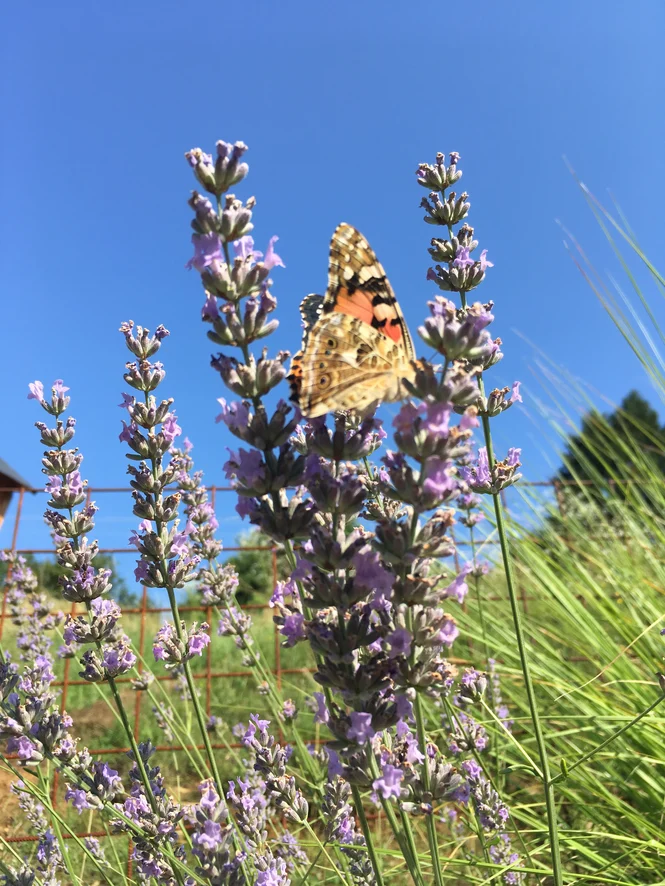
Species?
Vanessa cardui
